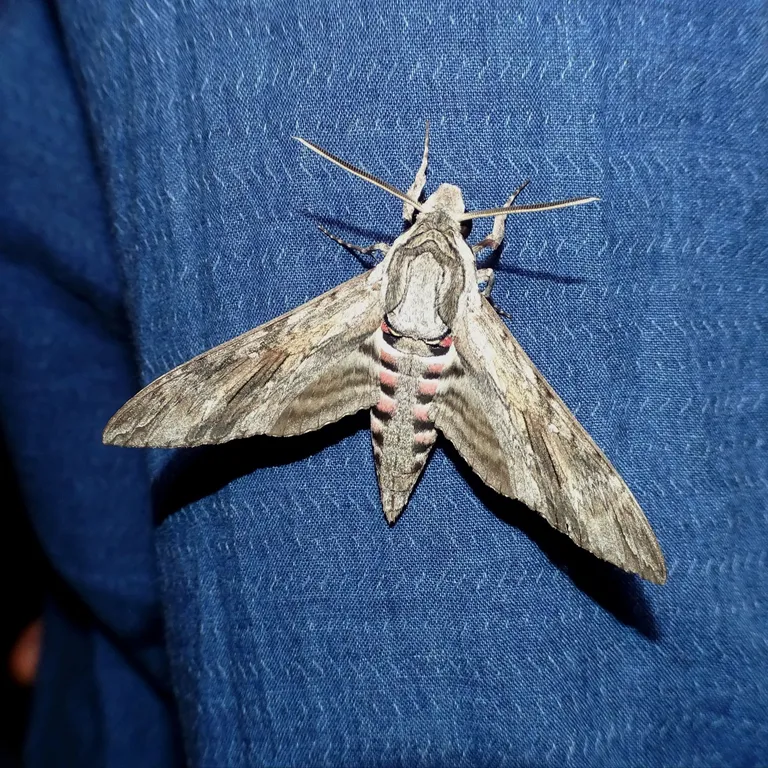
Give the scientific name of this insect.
Agrius convolvuli
